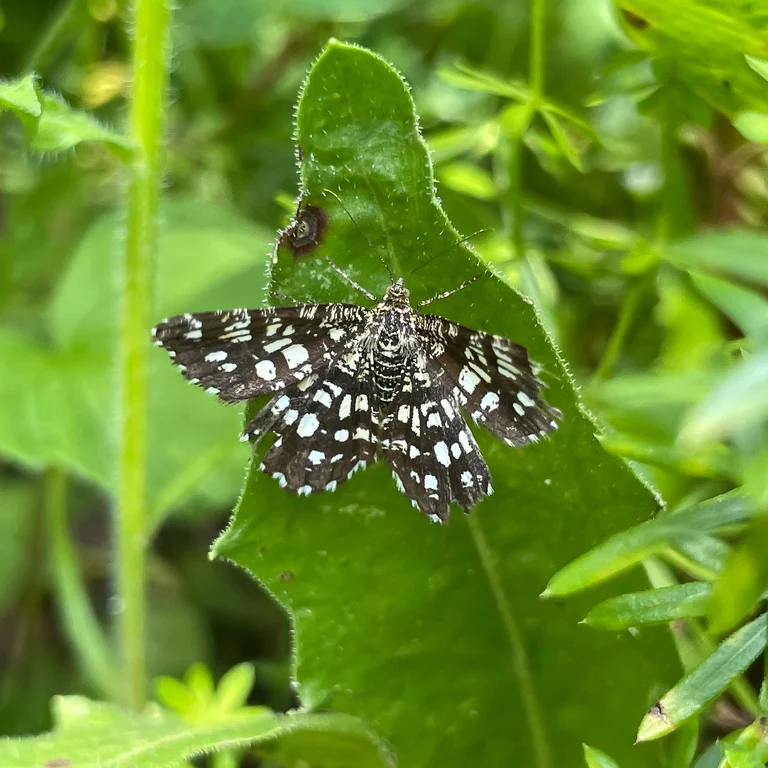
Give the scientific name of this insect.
Chiasmia clathrata
